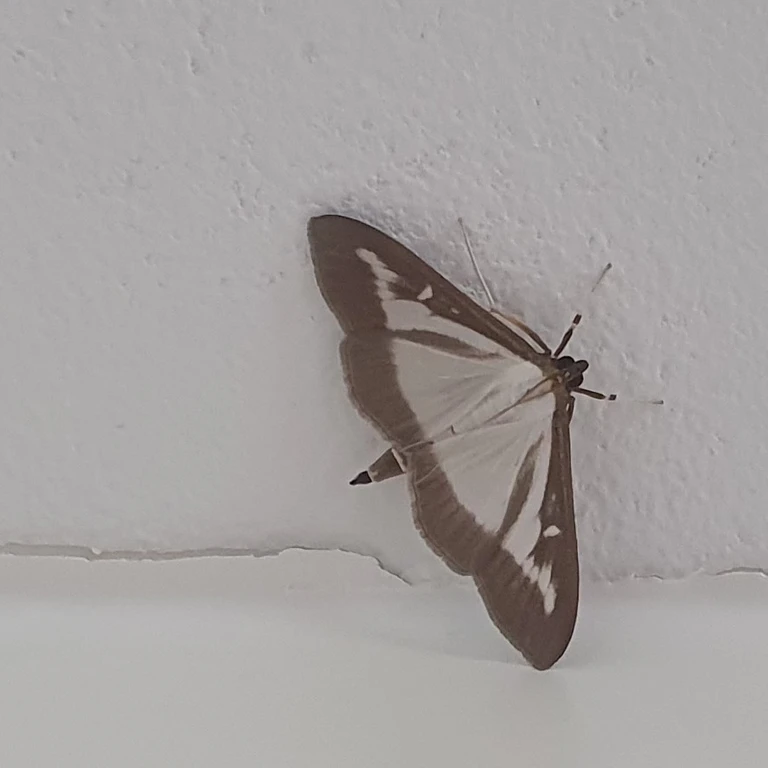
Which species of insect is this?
Cydalima perspectalis
